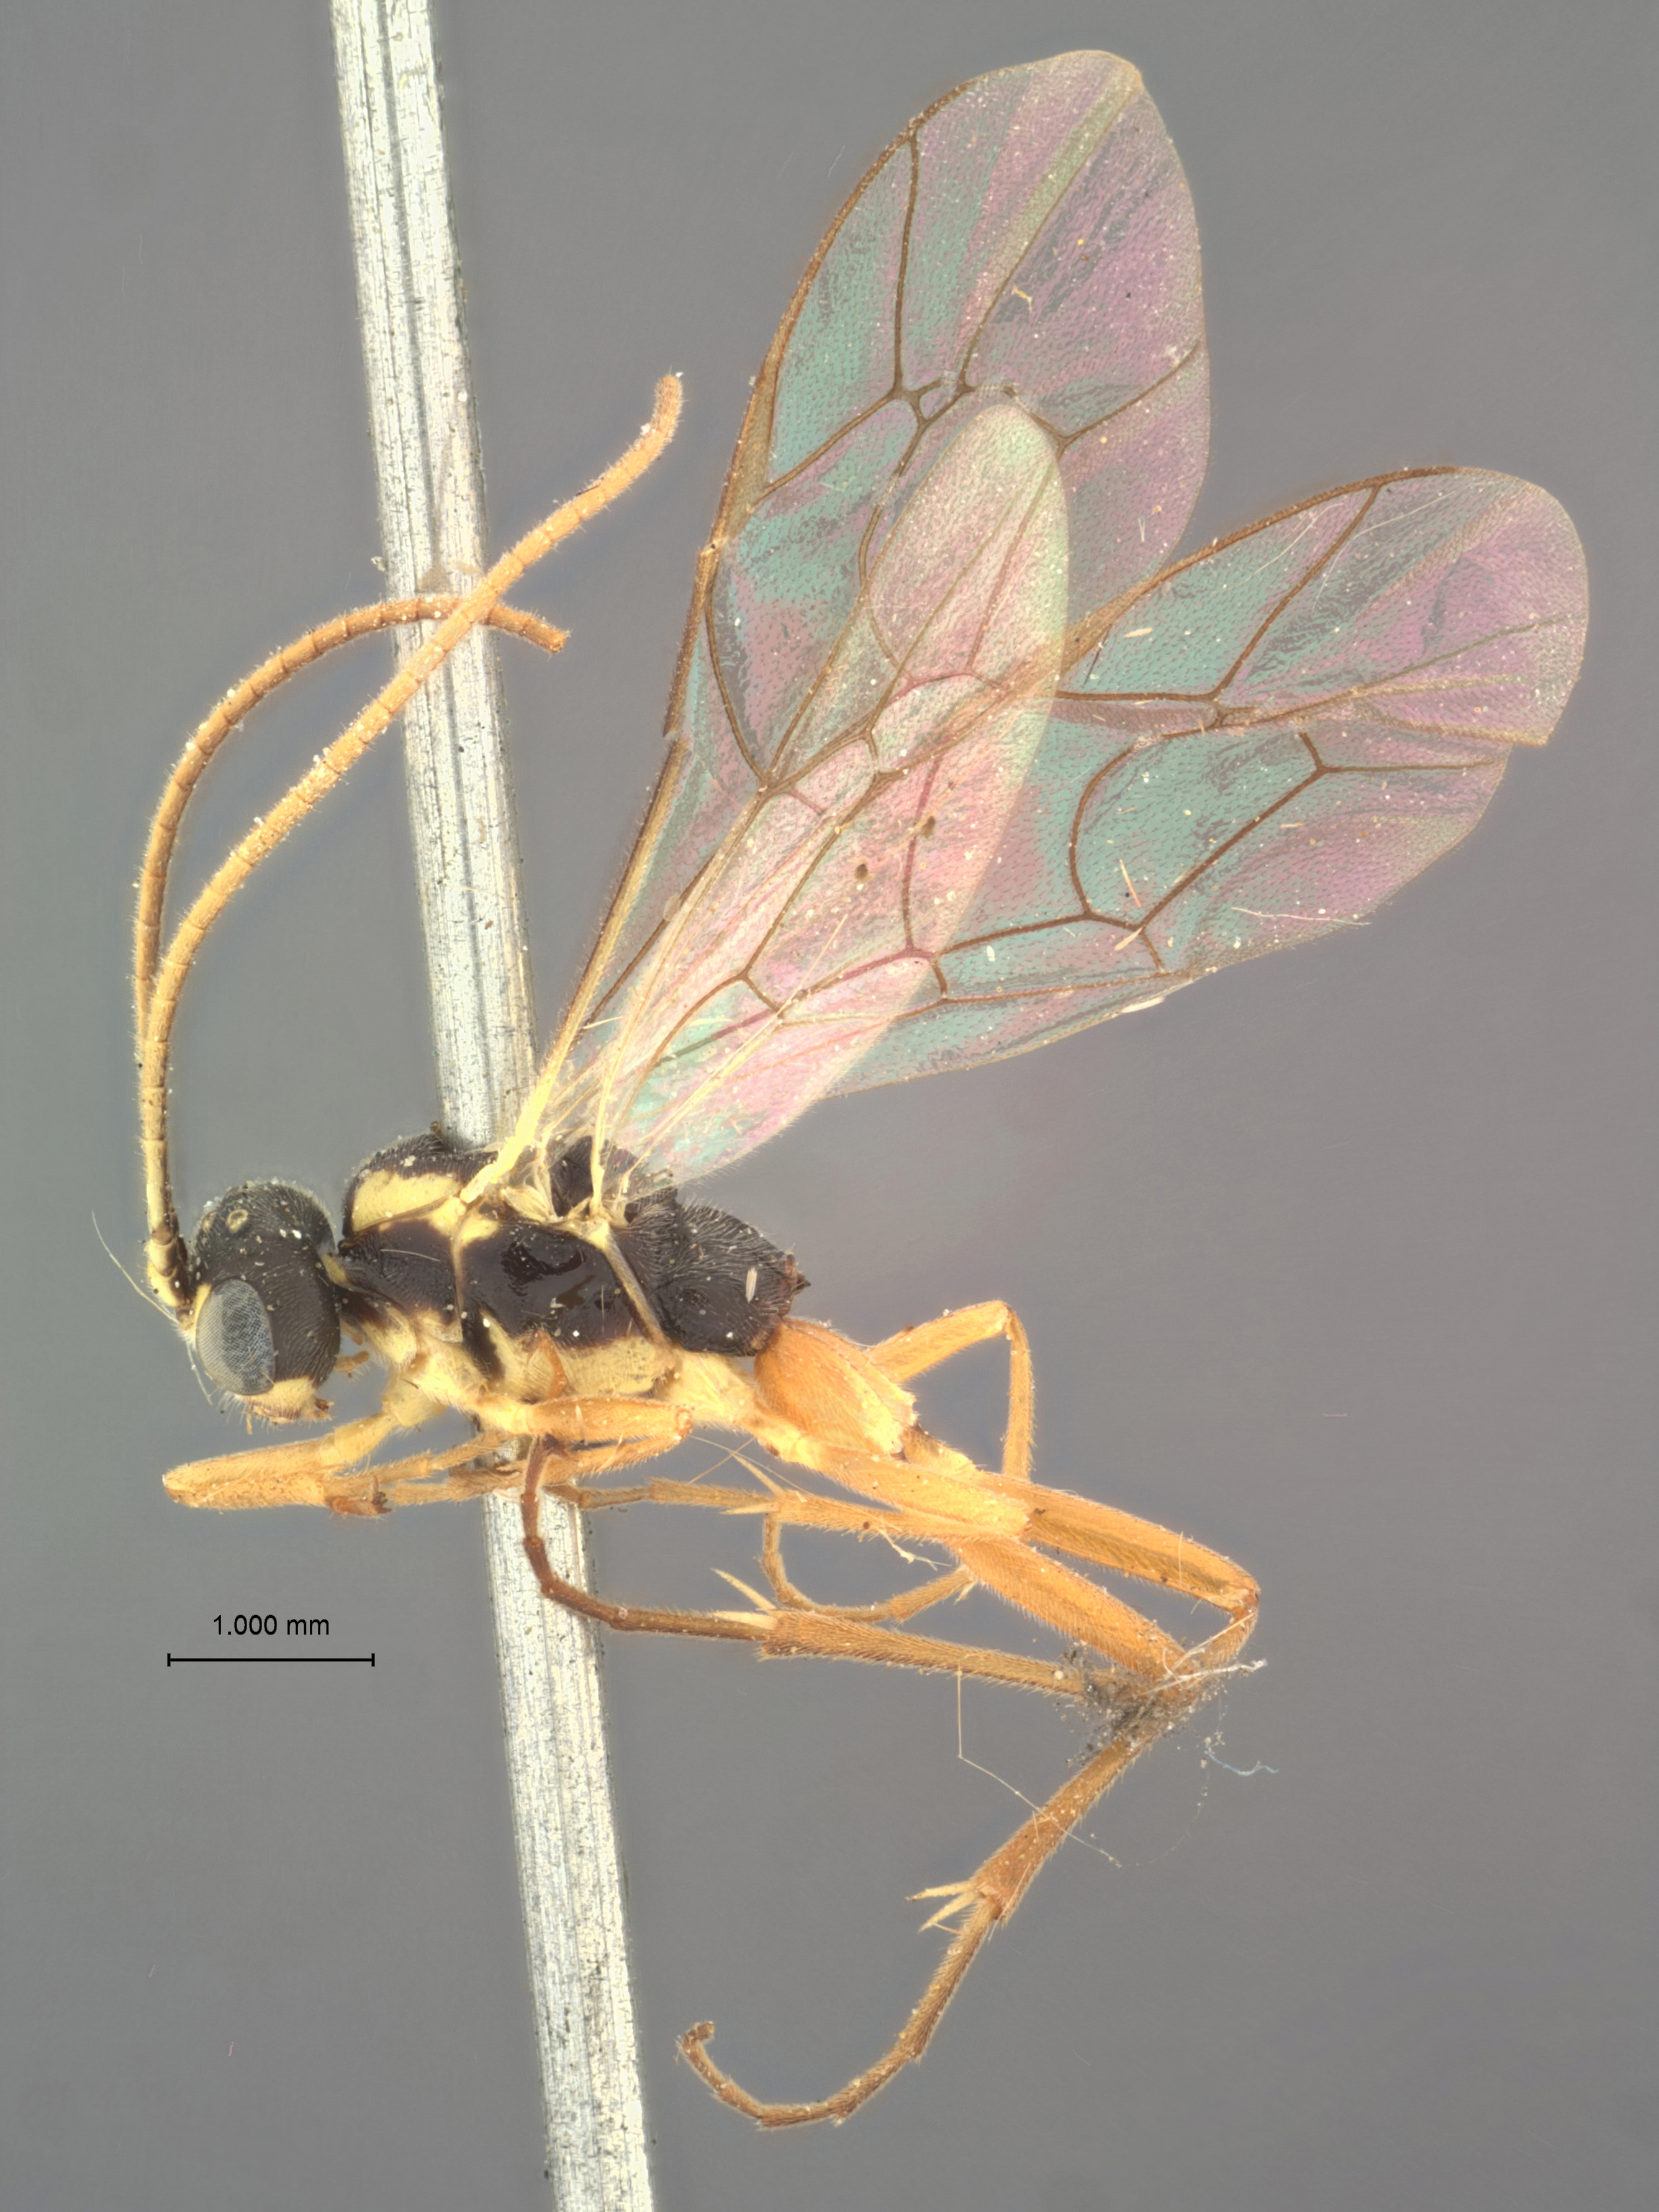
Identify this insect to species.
Hypocryptus popoffensis
